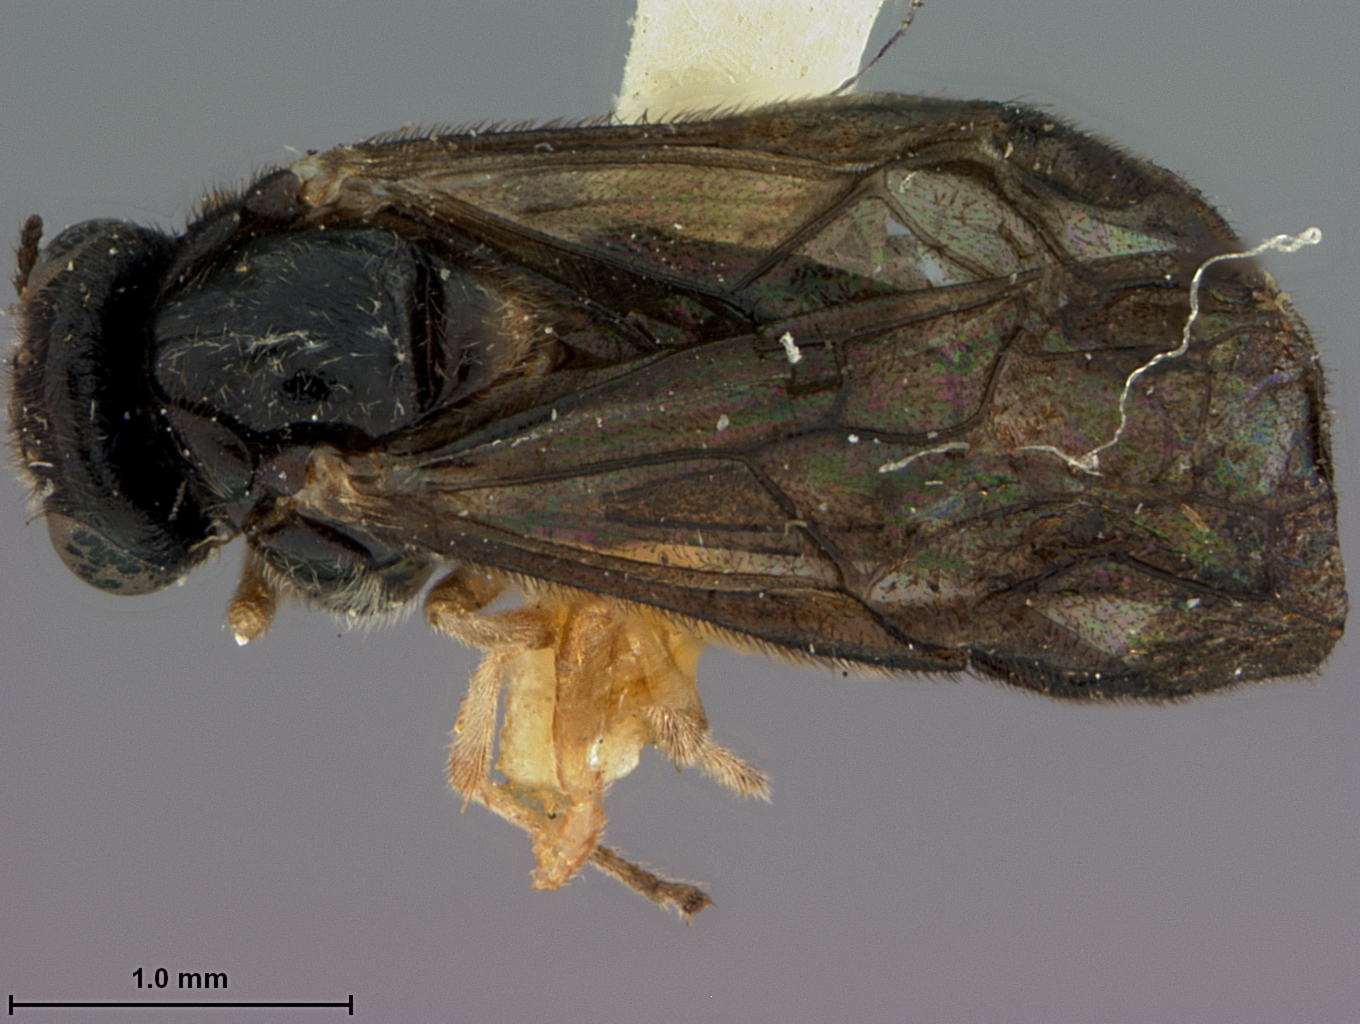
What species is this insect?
Acordulecera knabi
